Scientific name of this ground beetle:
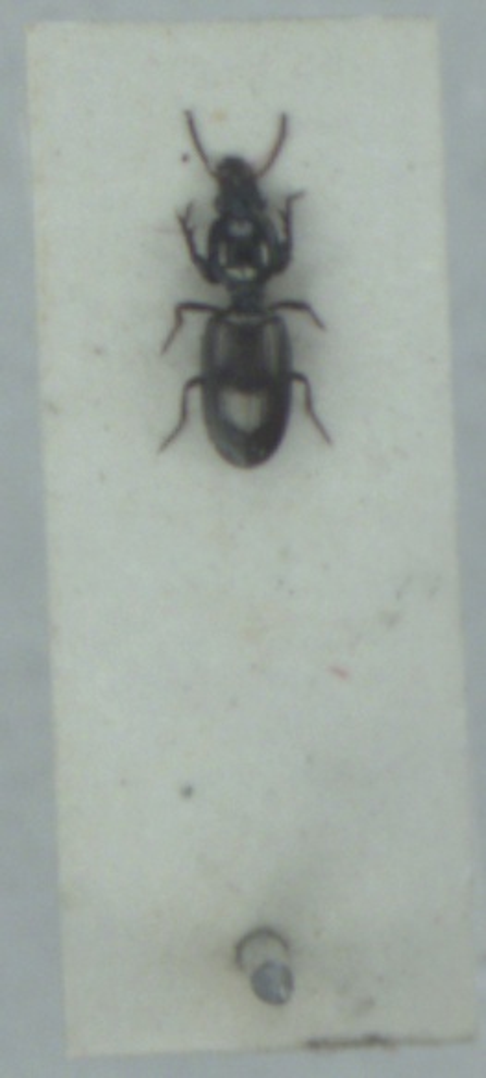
Dyschirius impunctipennis
